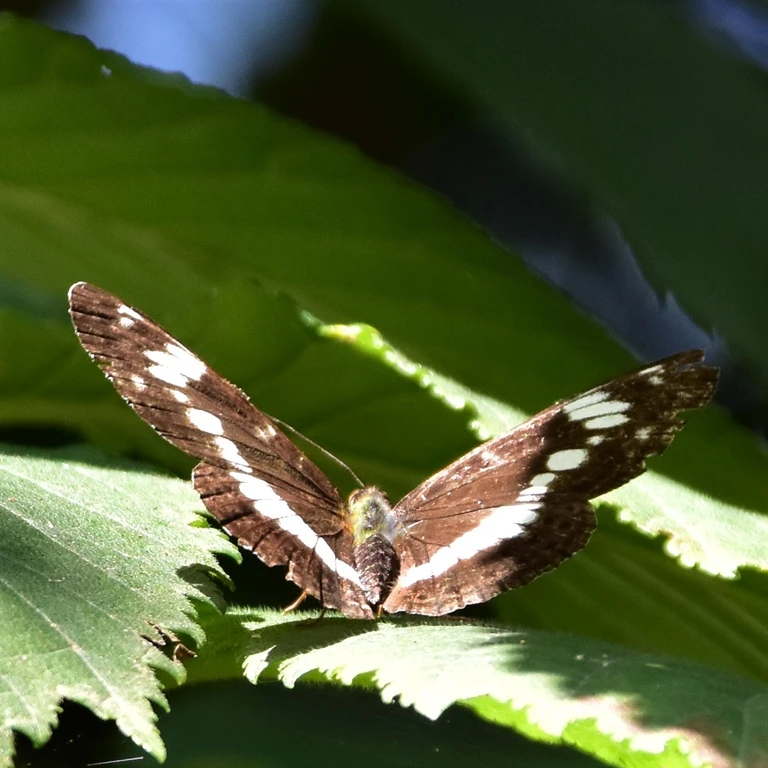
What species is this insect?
Limenitis camilla (also Ladoga camilla)
